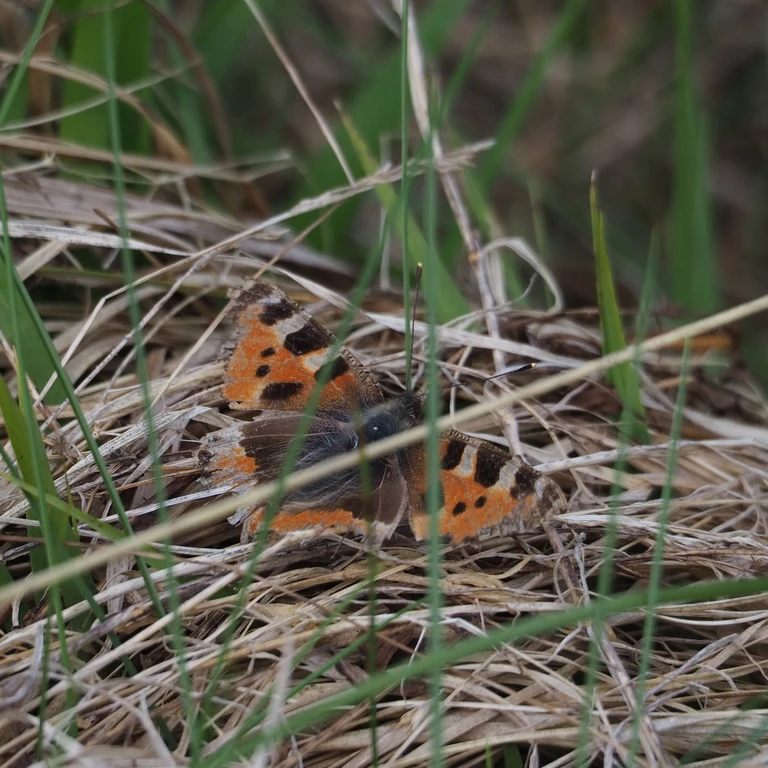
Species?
Aglais urticae
